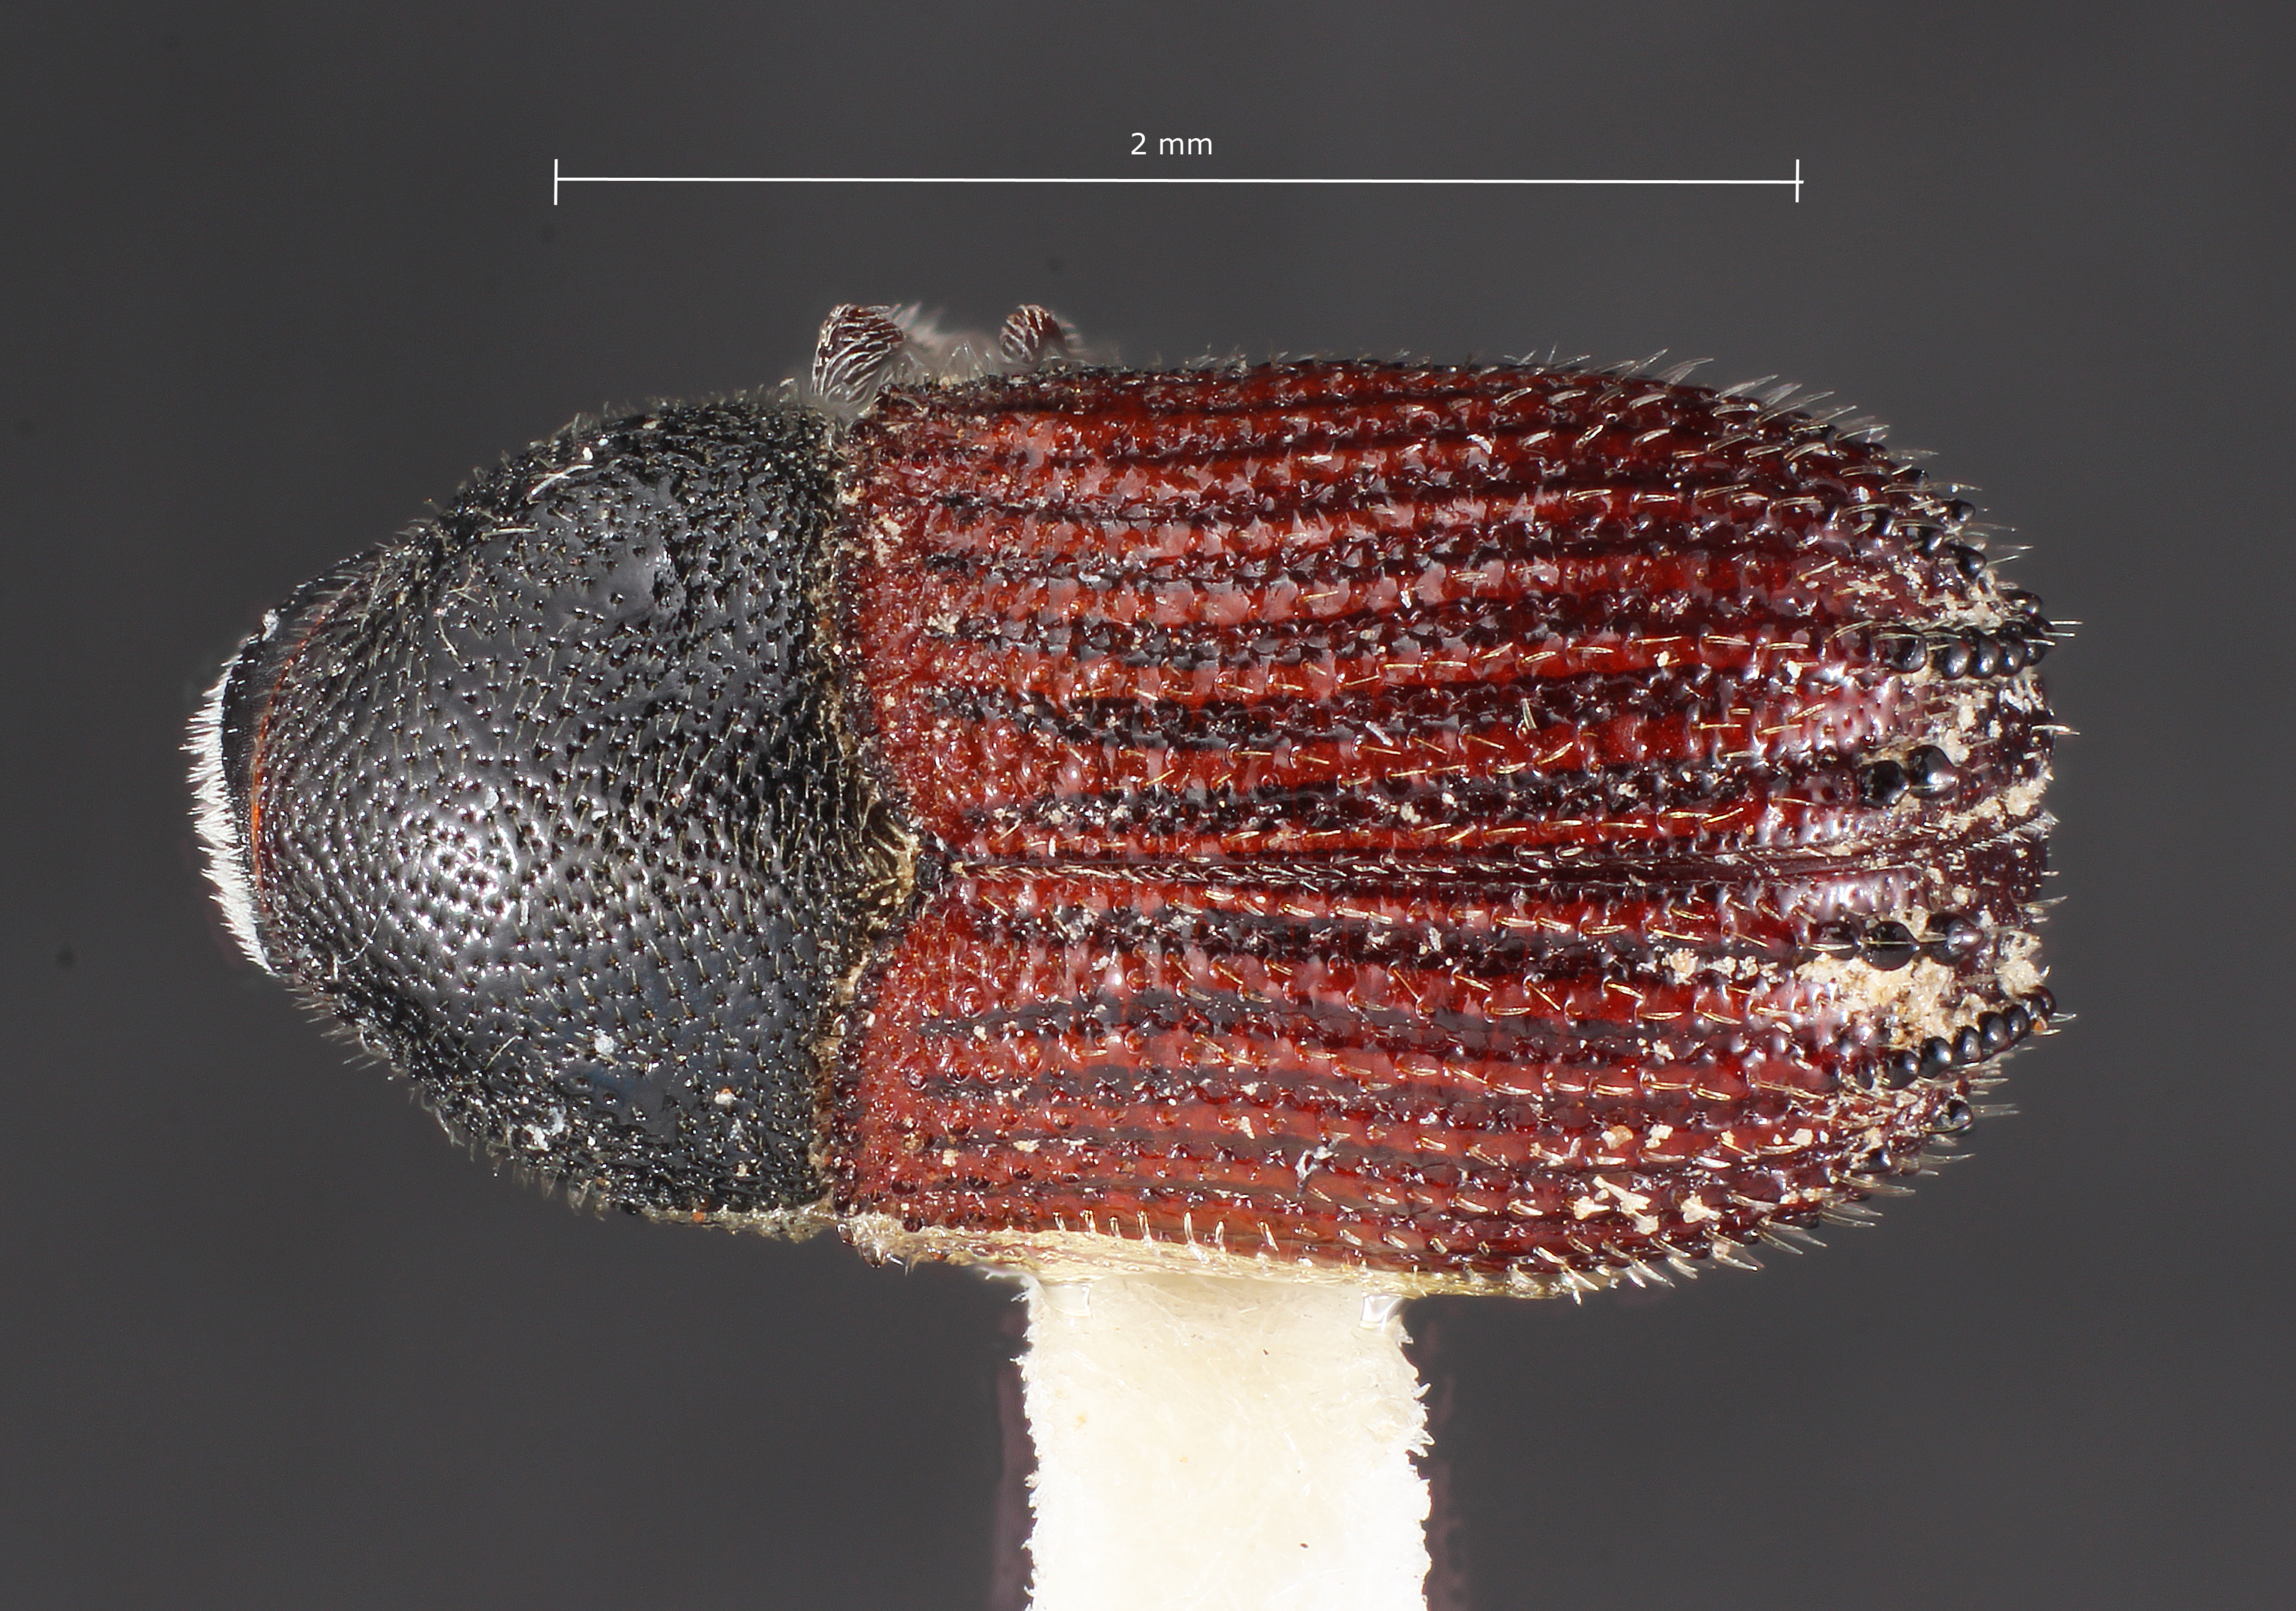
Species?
Phloeosinus blackwelderi
